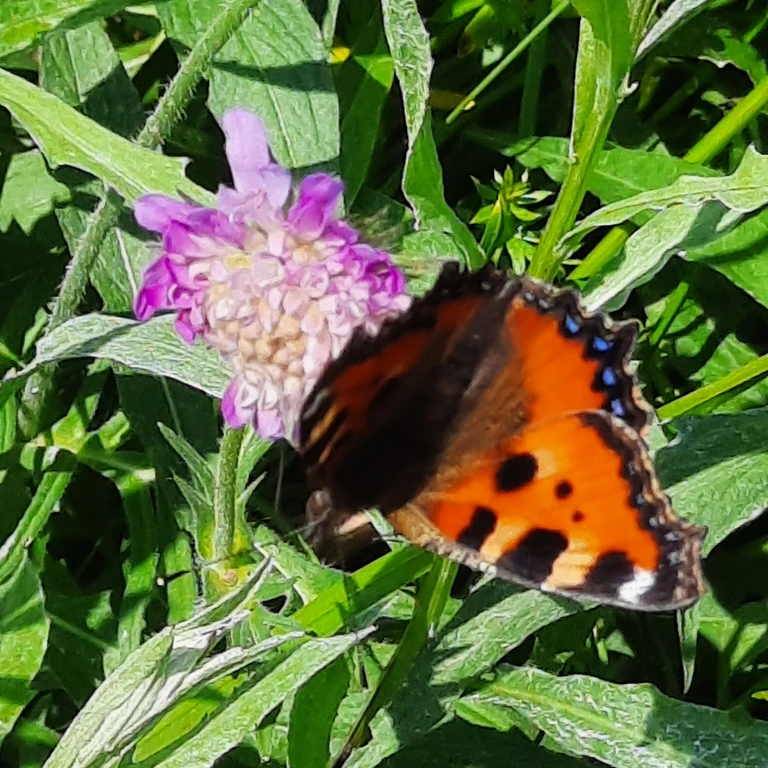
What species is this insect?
Aglais urticae
